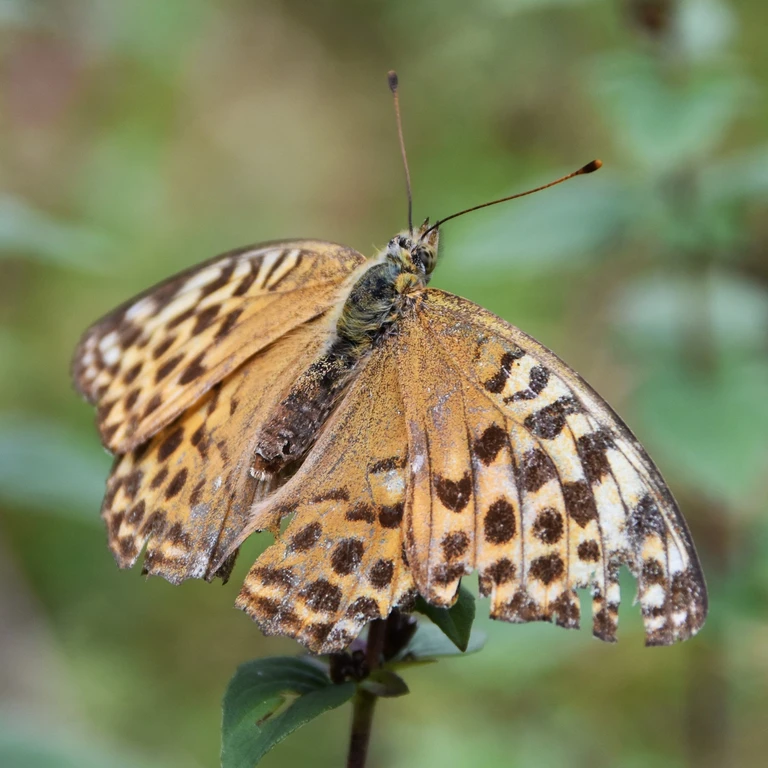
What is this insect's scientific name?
Argynnis paphia
